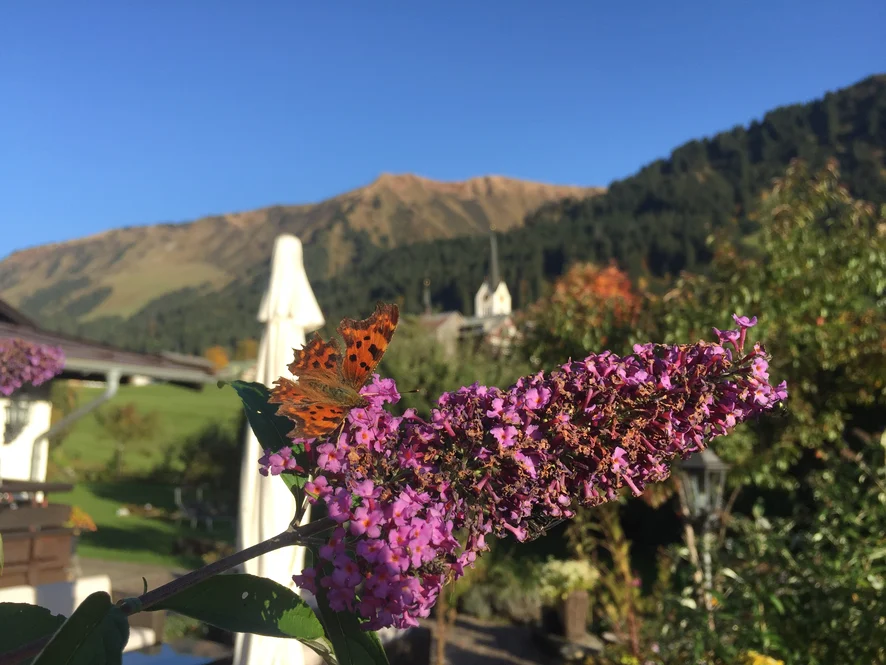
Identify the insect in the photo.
Polygonia c-album
